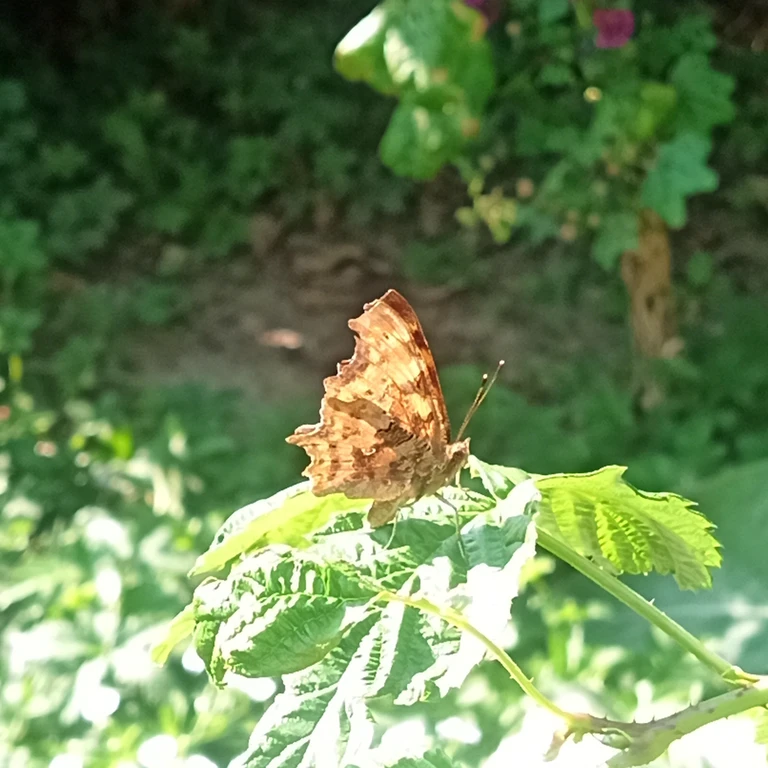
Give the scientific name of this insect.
Polygonia c-album
